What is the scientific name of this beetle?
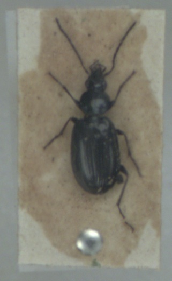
Agonum gracile
